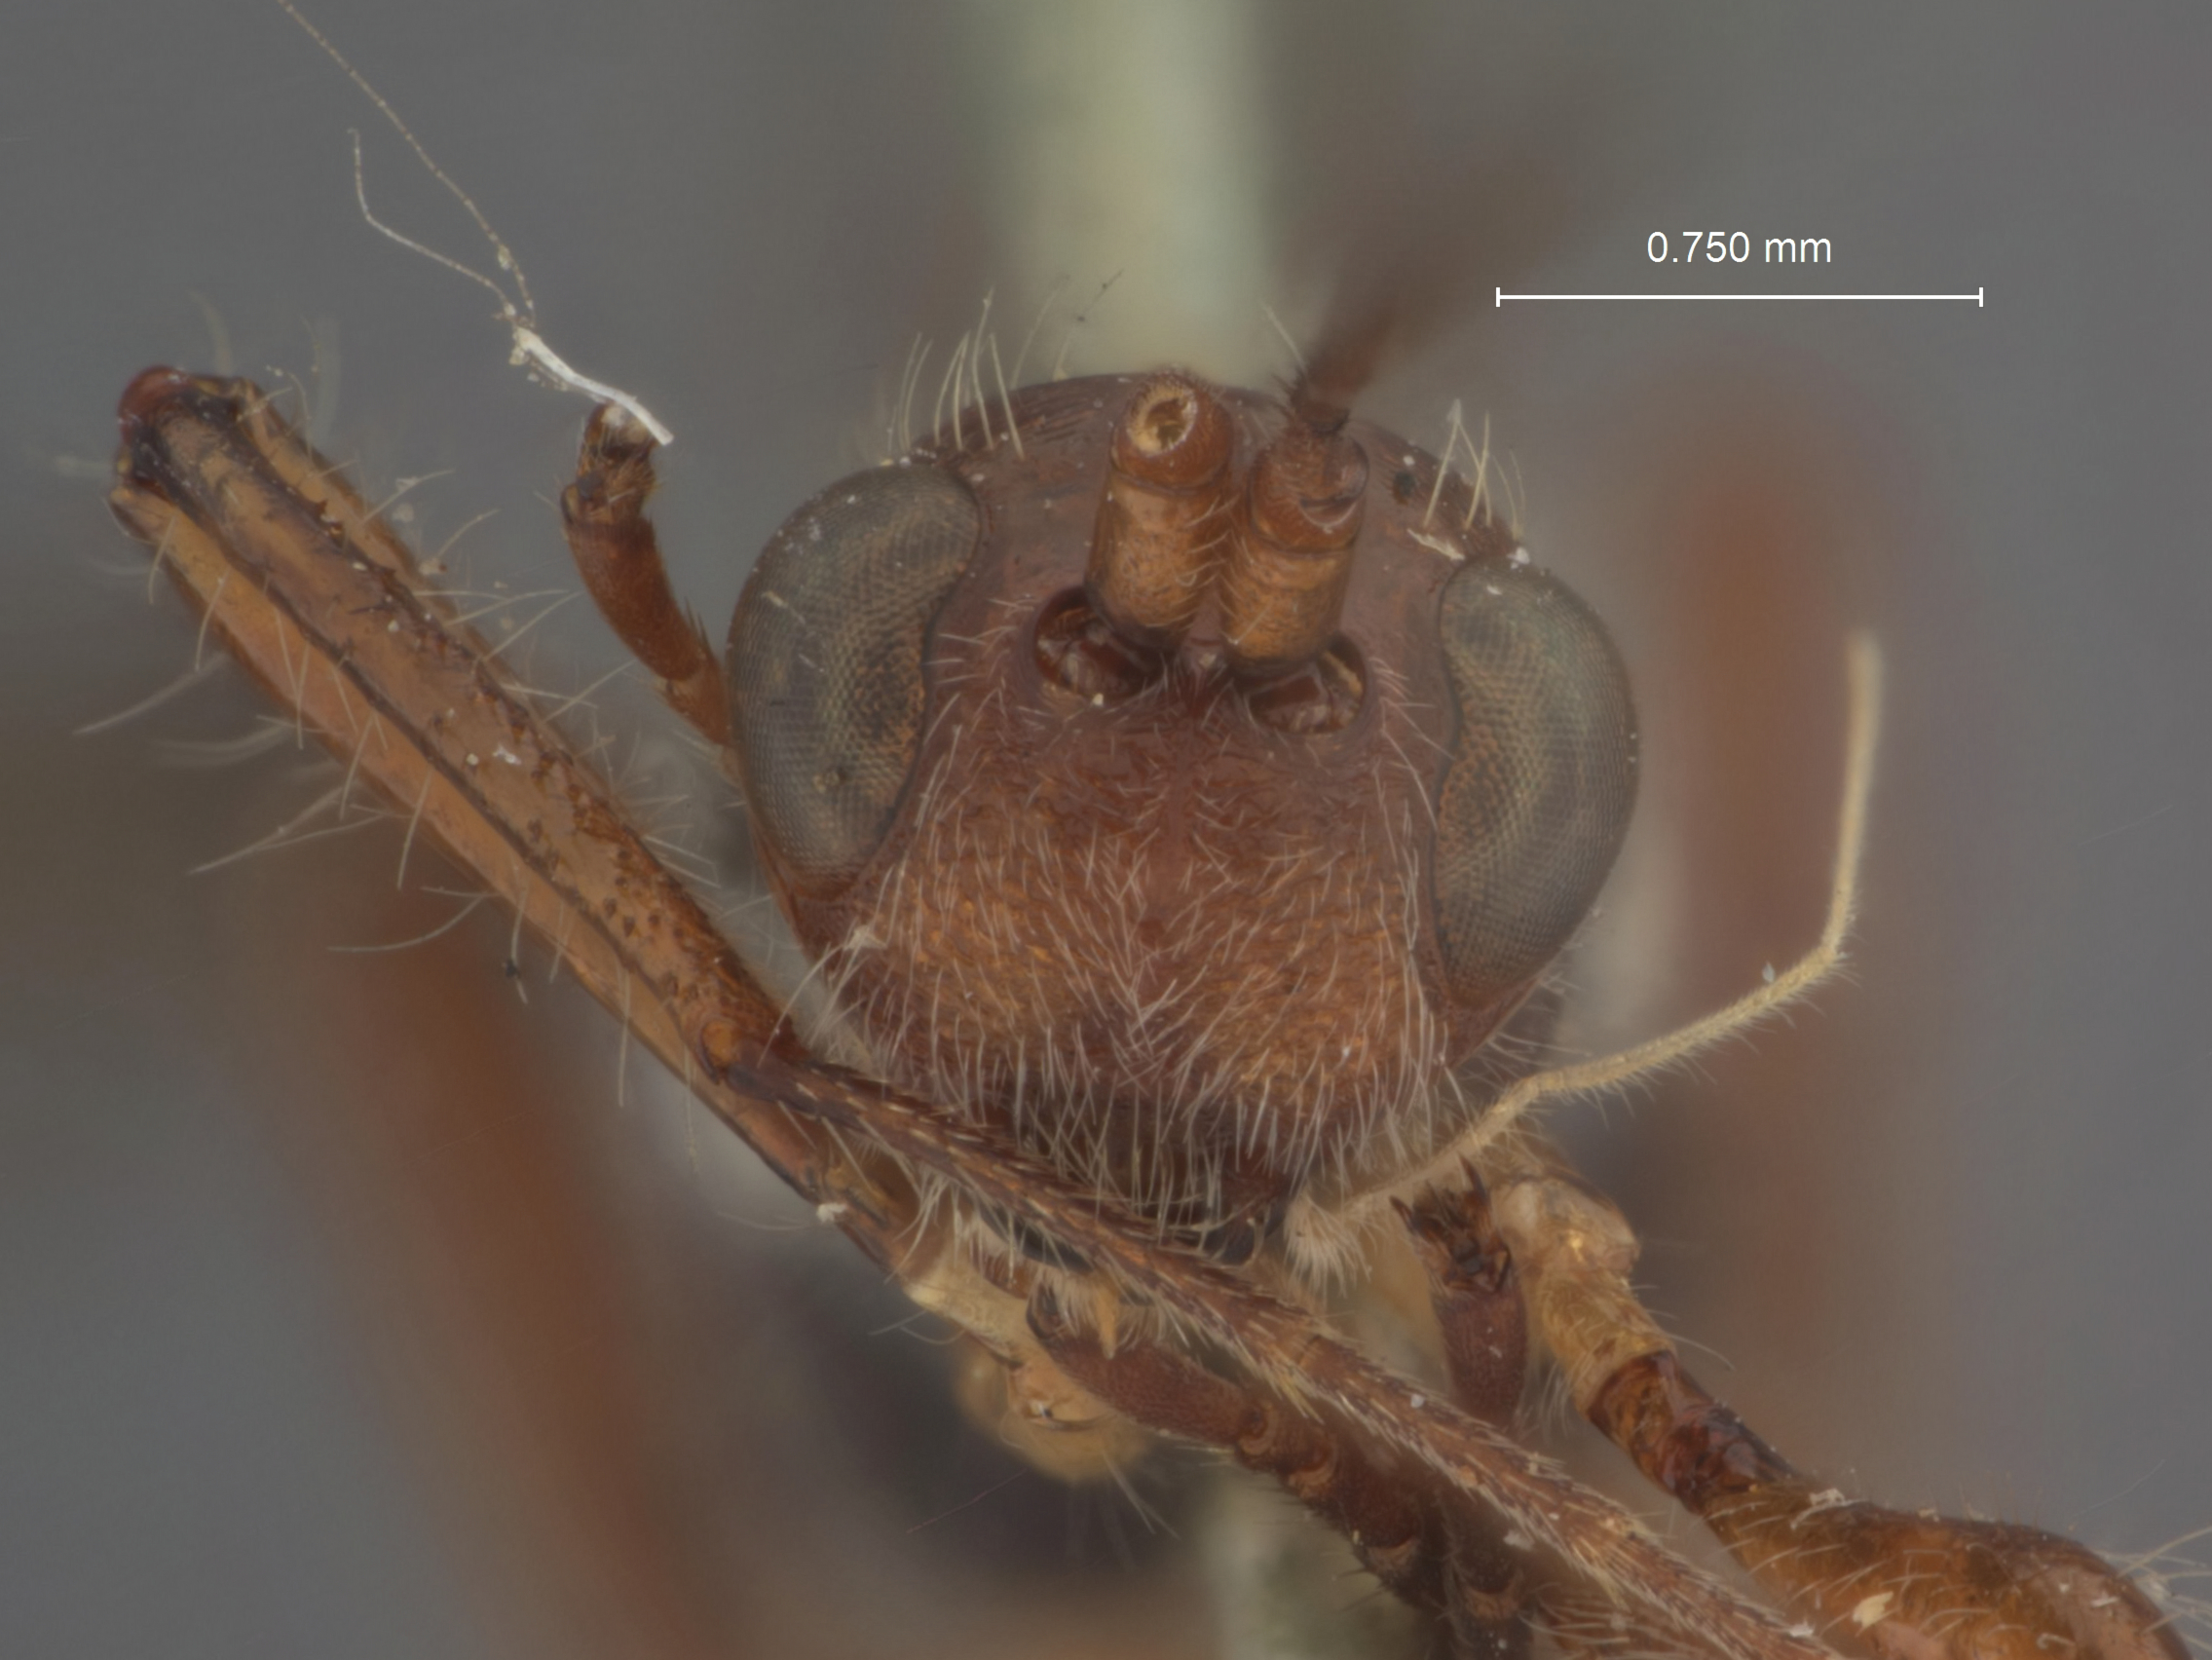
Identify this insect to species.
Paraspathius mindanaoensis
